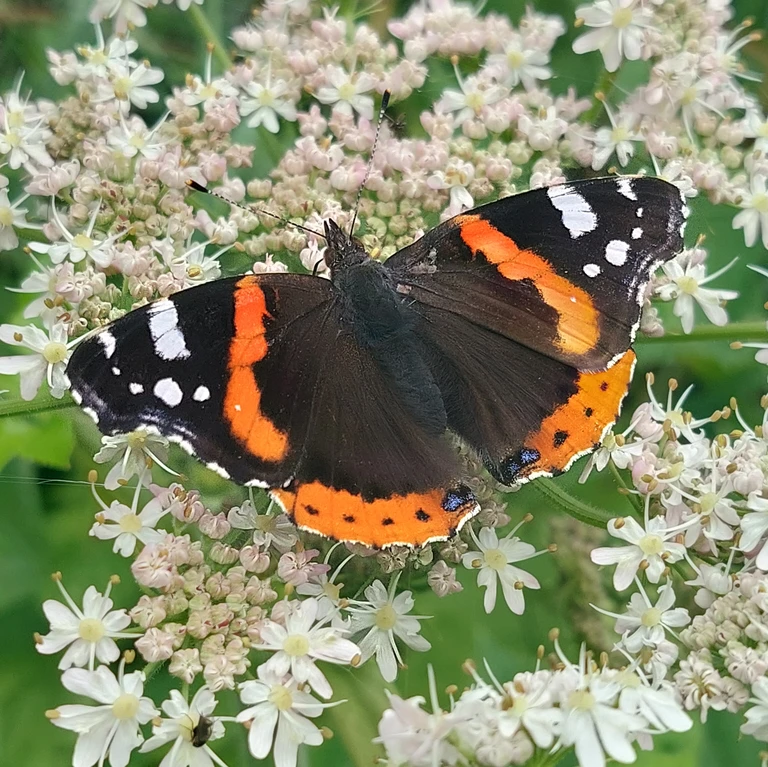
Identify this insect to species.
Vanessa atalanta
